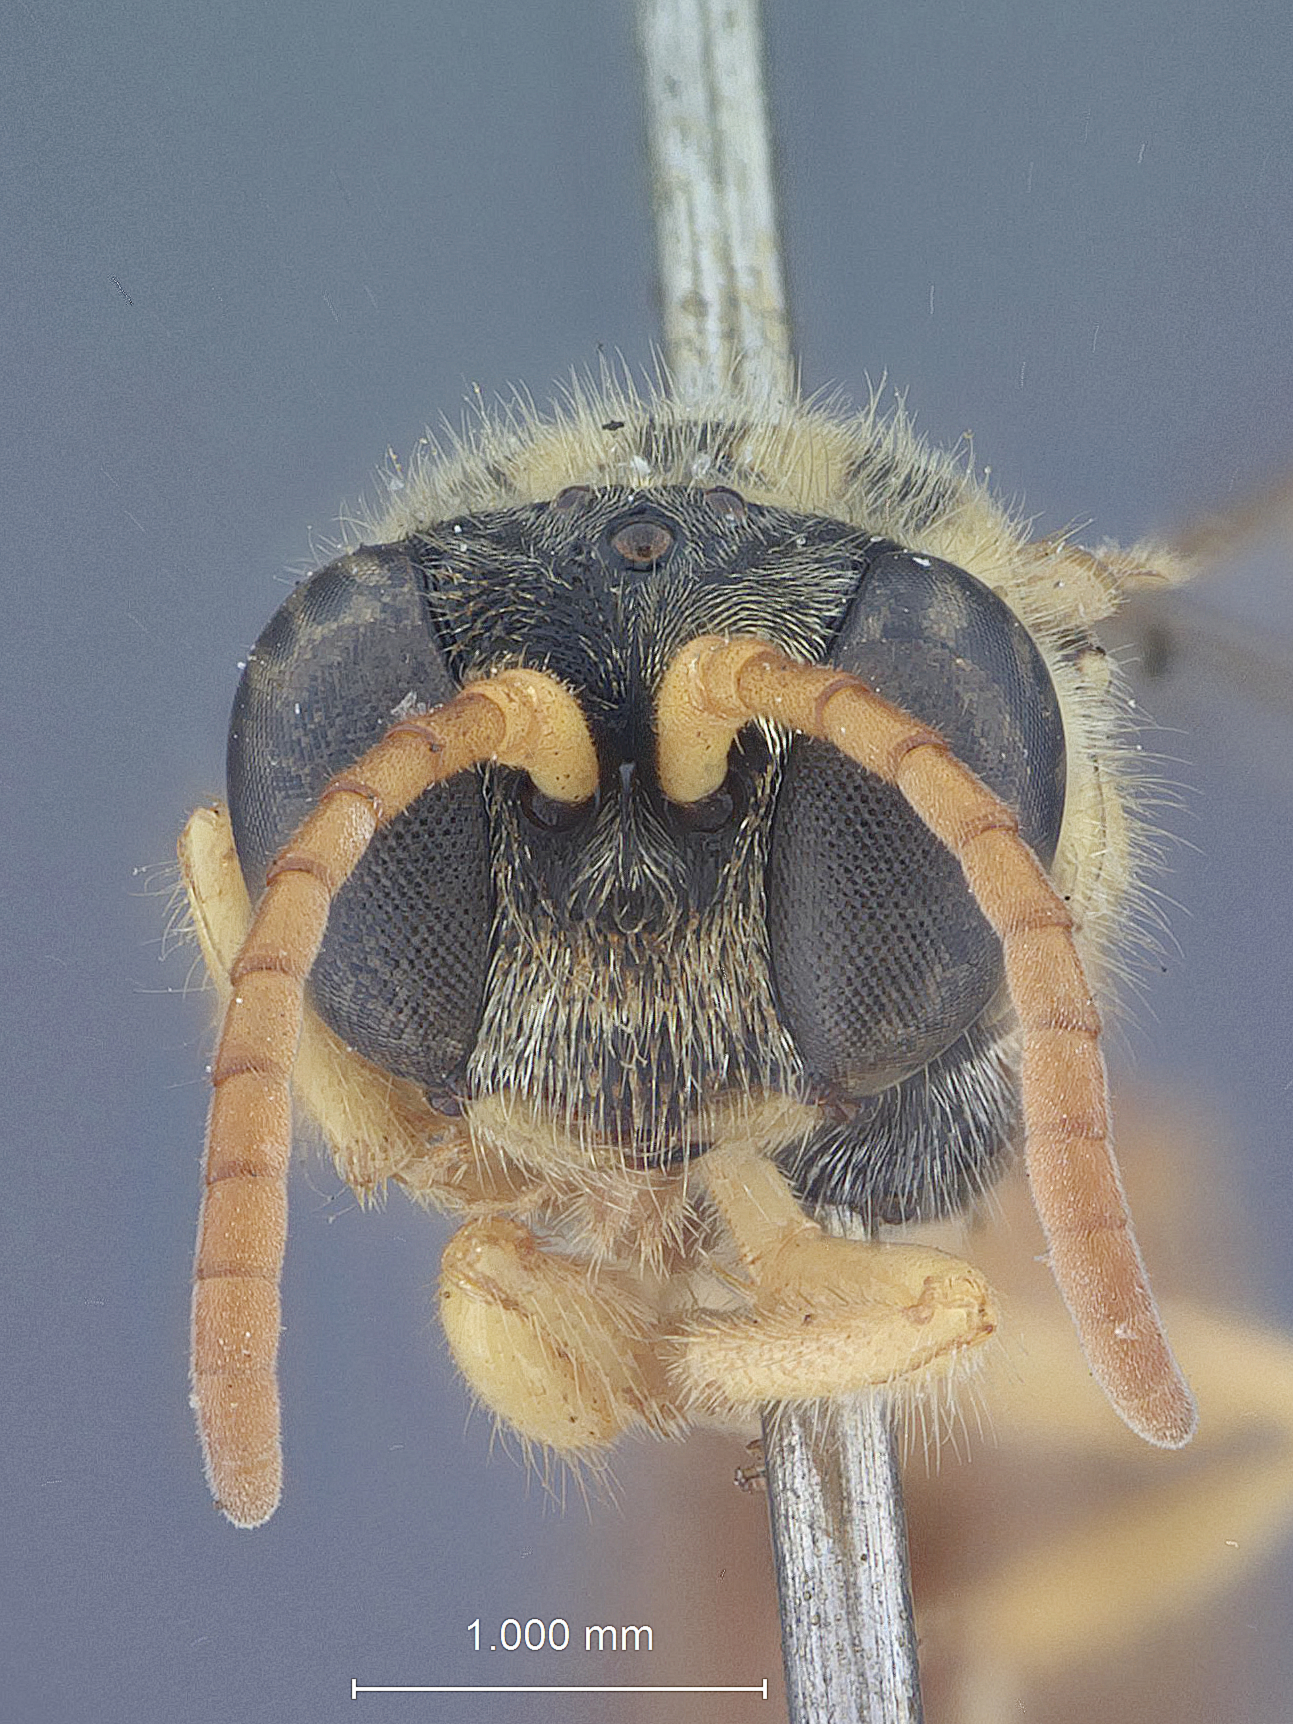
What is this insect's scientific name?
Diodontus multipictus
